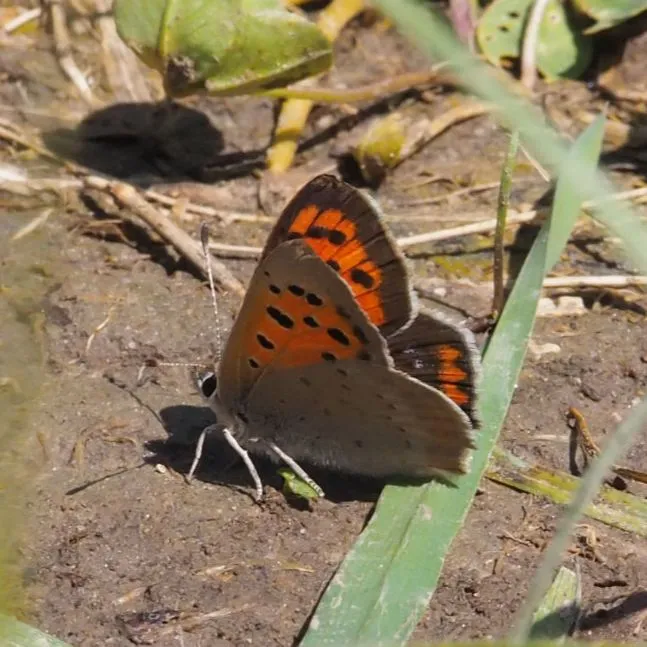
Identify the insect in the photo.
Lycaena phlaeas
